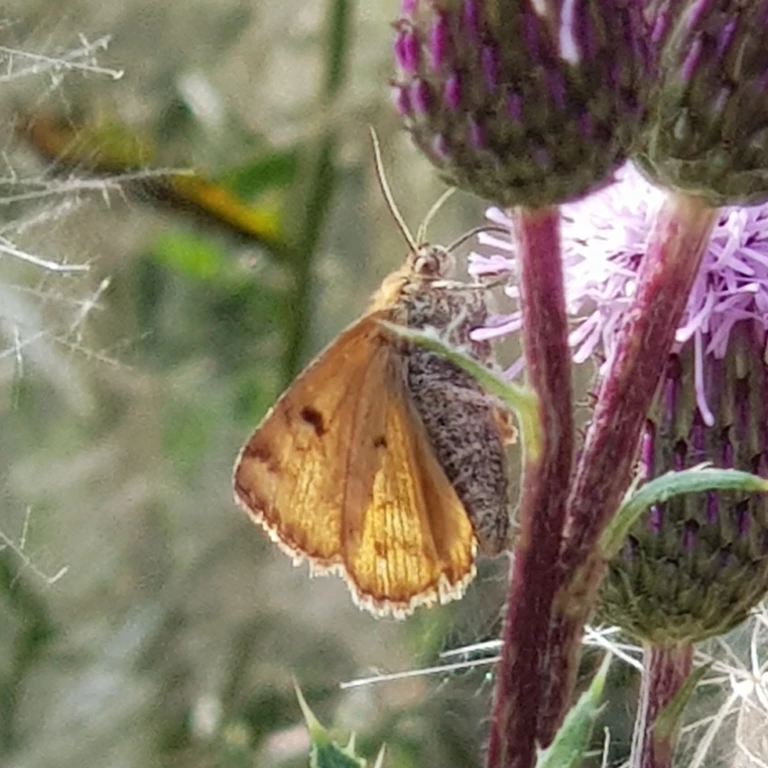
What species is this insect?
Diacrisia sannio
